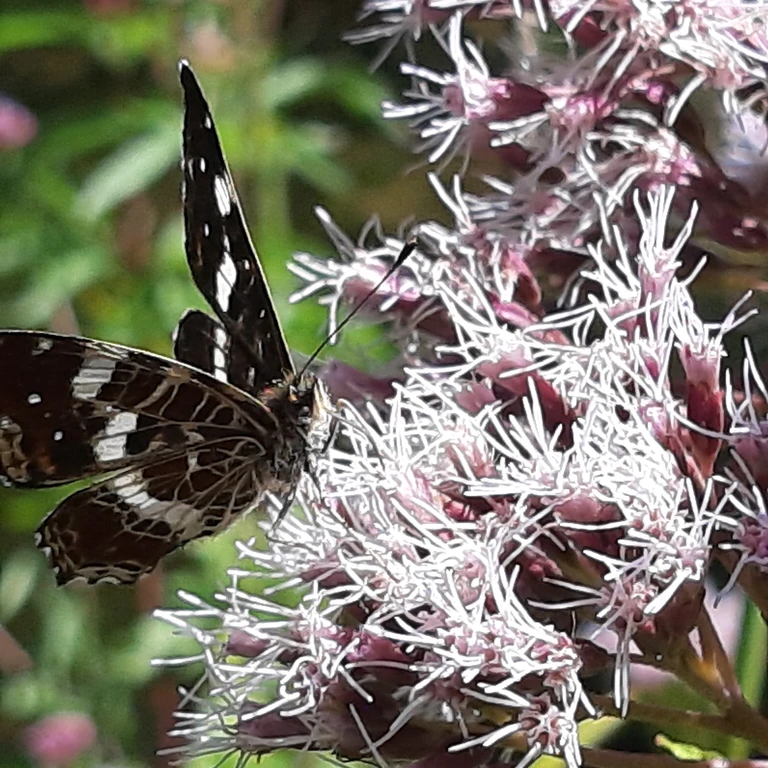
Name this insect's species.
Araschnia levana
